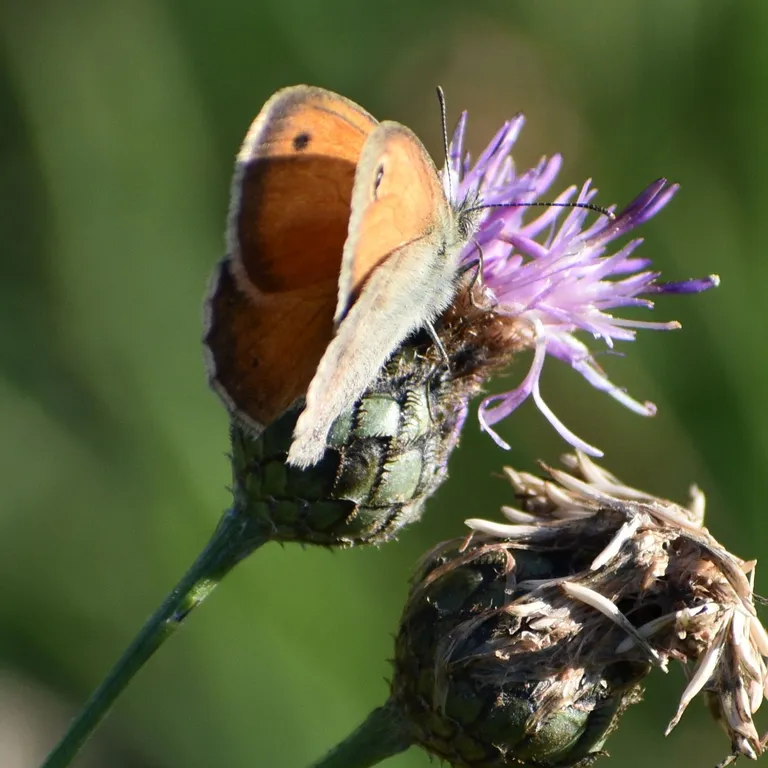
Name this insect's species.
Coenonympha pamphilus
